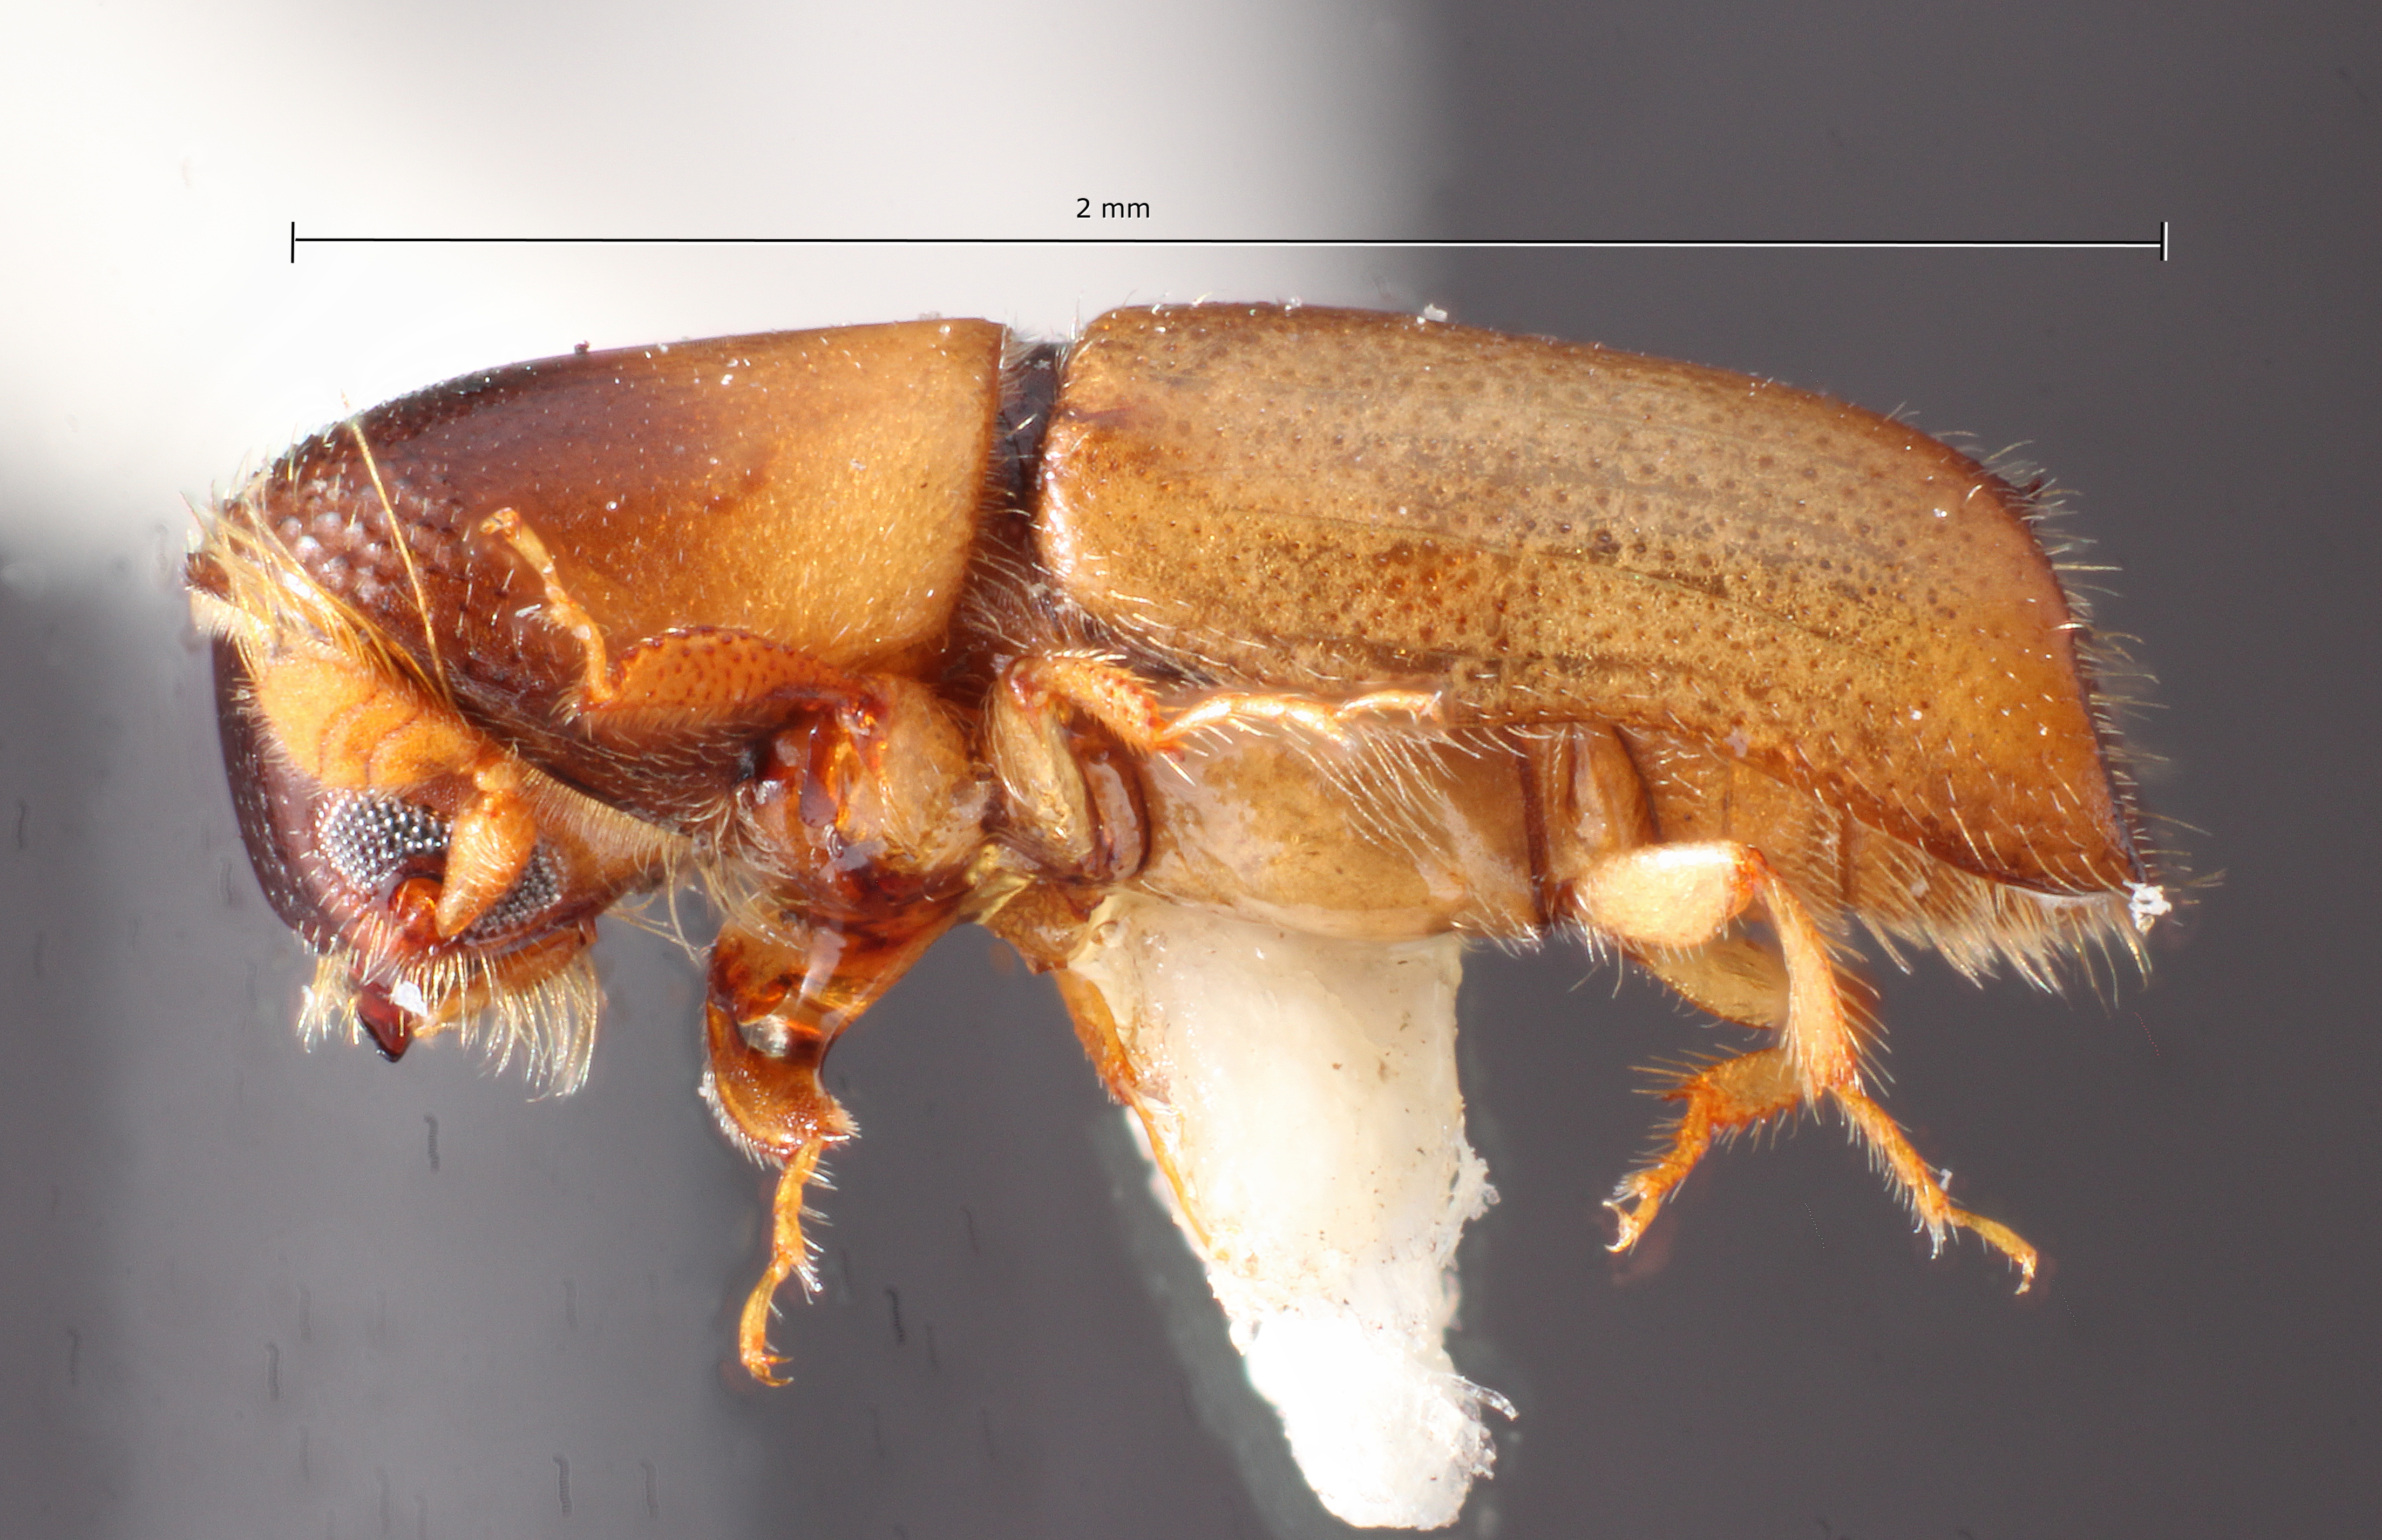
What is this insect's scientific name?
Monarthrum cordicticum
